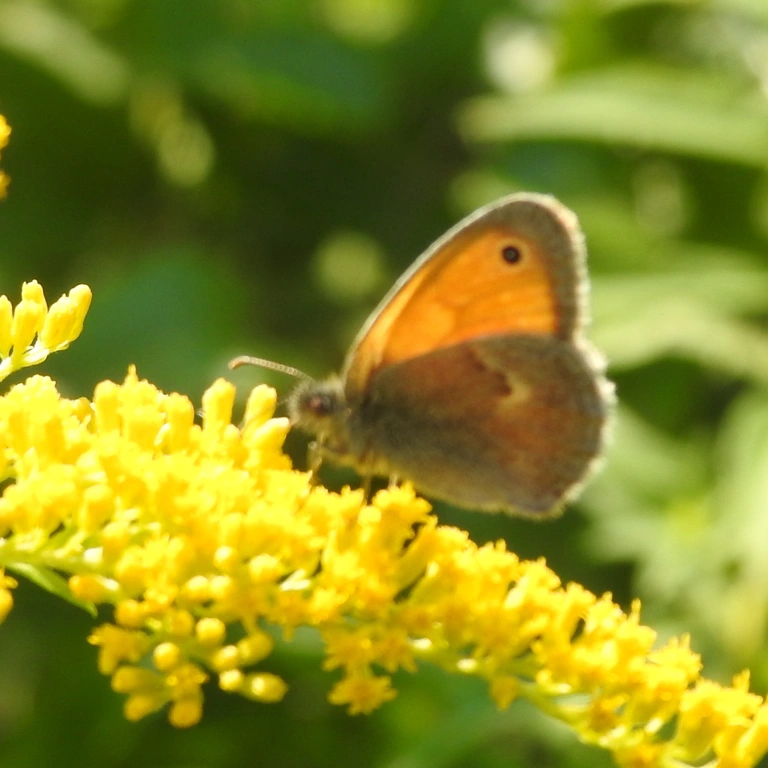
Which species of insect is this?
Coenonympha pamphilus
